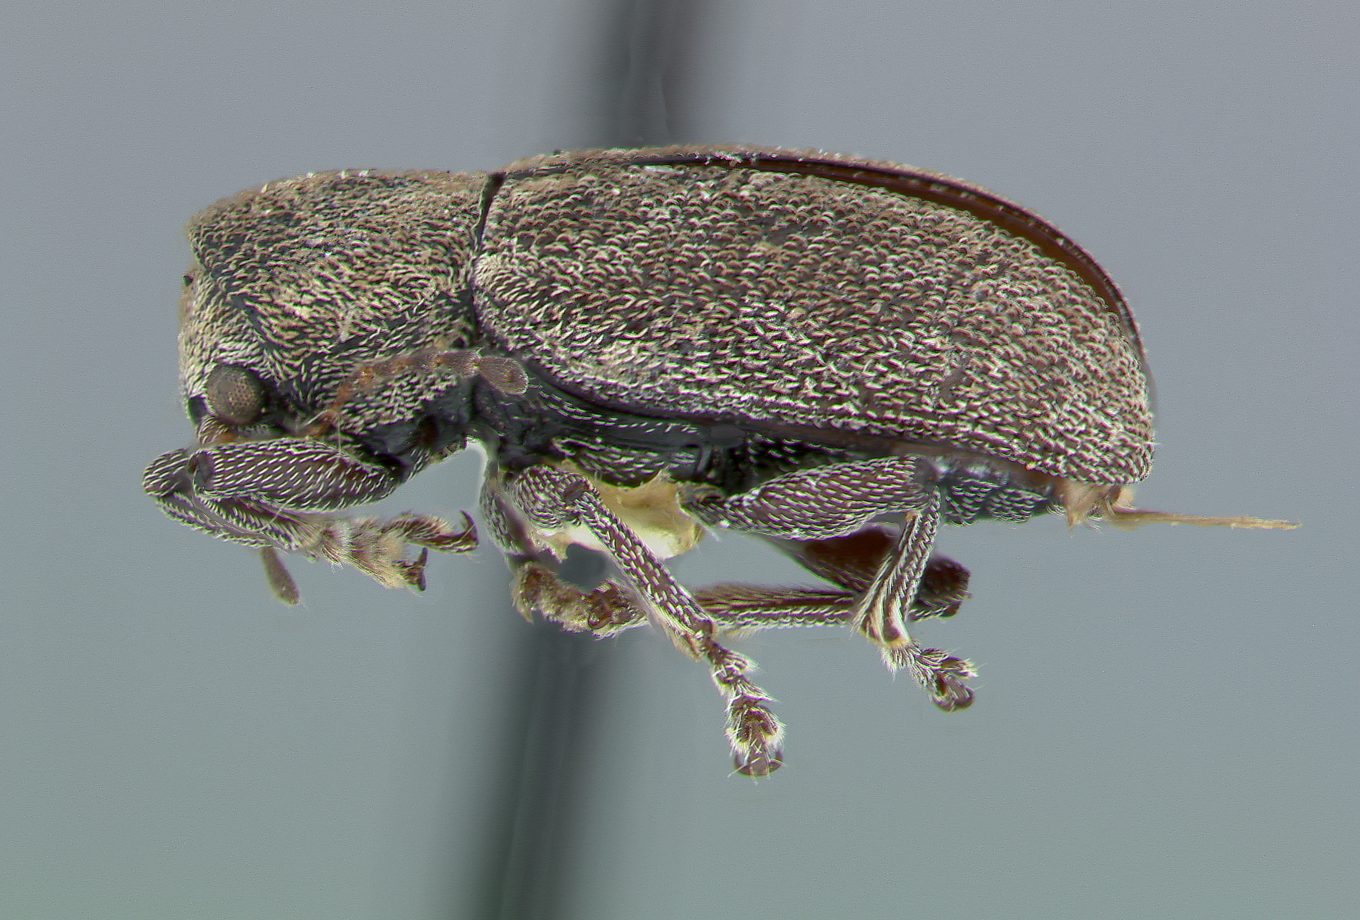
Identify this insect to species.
Myochrous austrinus
